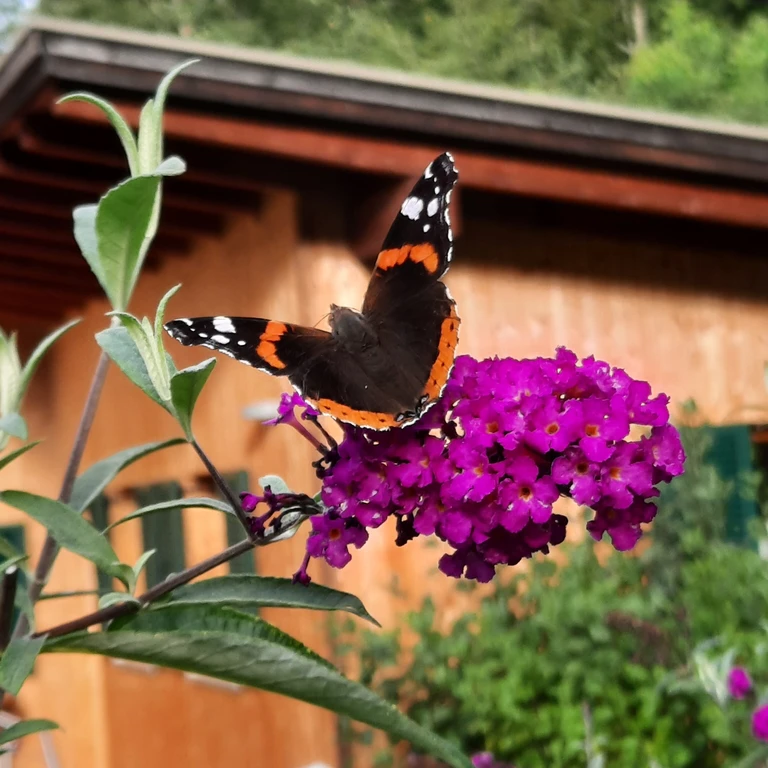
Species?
Vanessa atalanta
